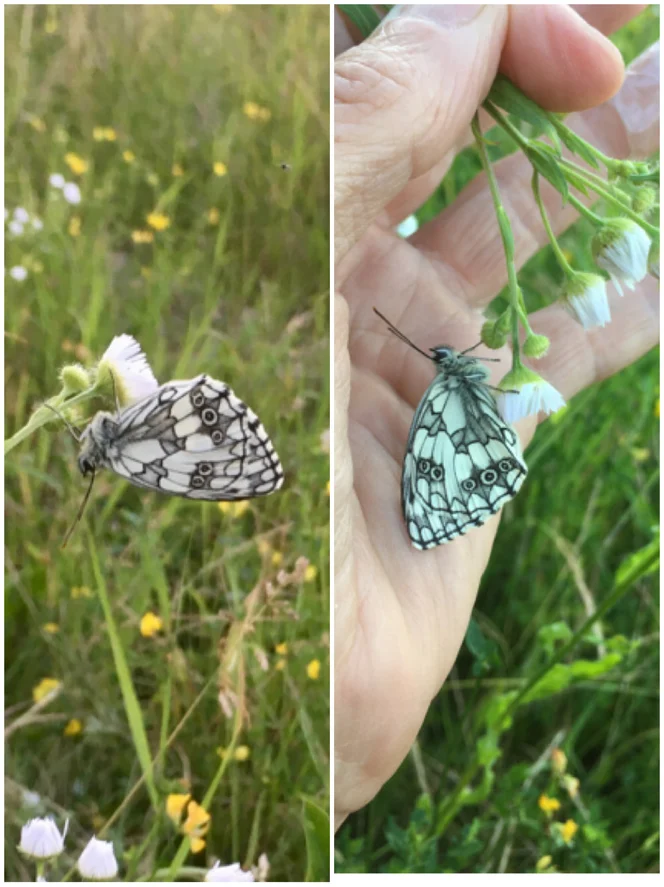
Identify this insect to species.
Melanargia galathea
